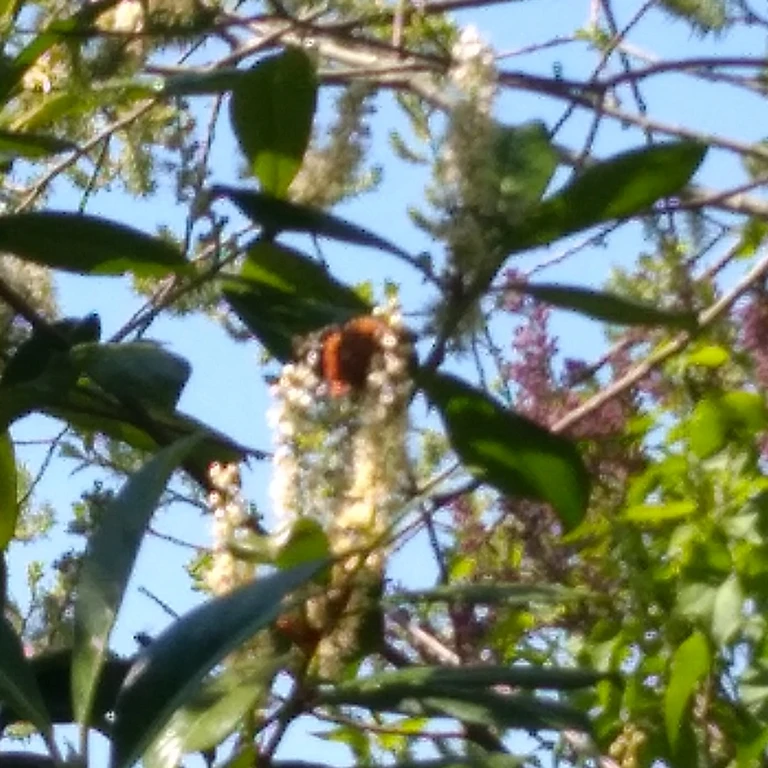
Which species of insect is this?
Vanessa atalanta
